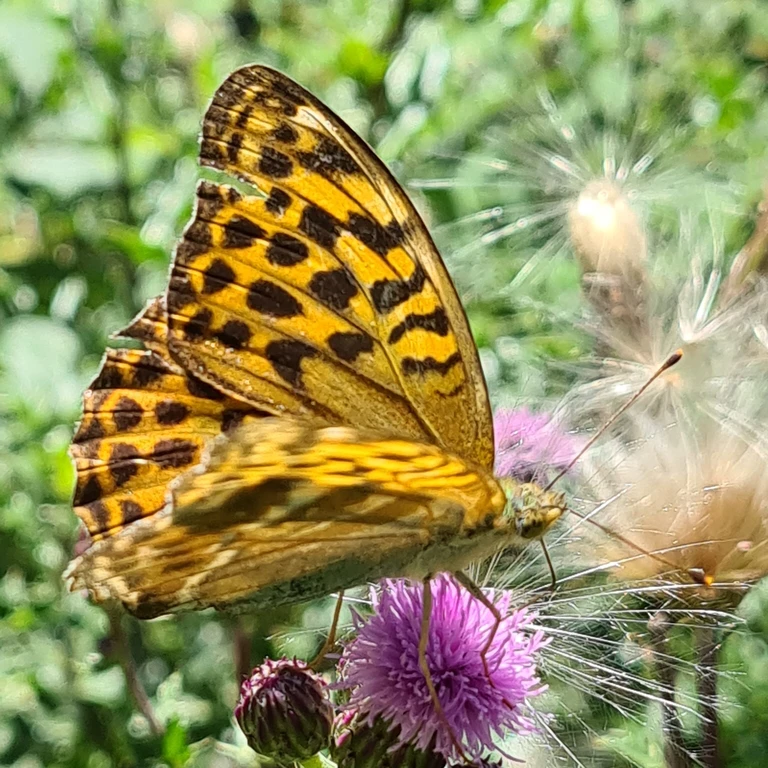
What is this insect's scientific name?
Argynnis paphia
